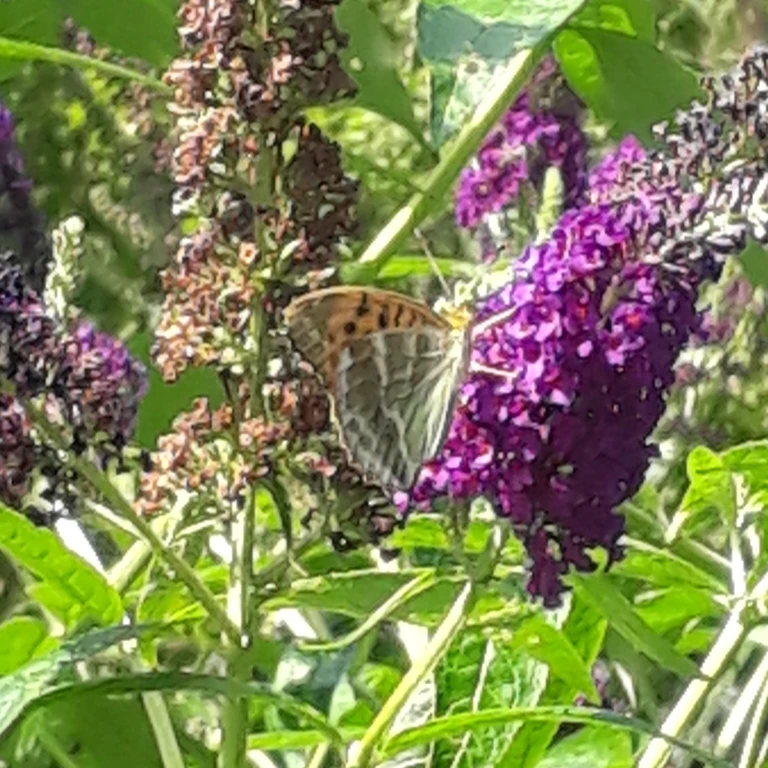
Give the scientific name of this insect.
Argynnis paphia
